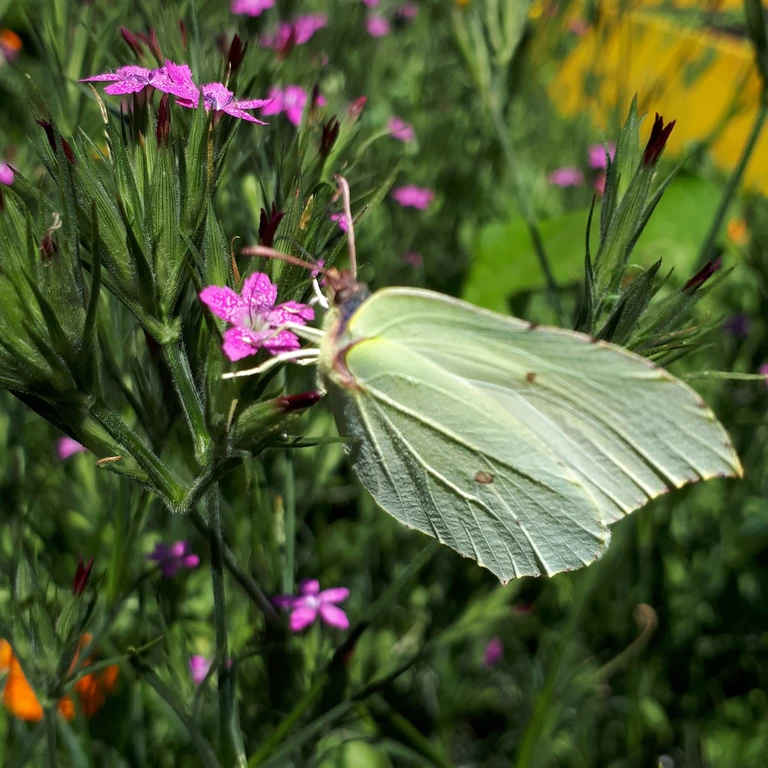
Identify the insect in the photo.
Gonepteryx rhamni
